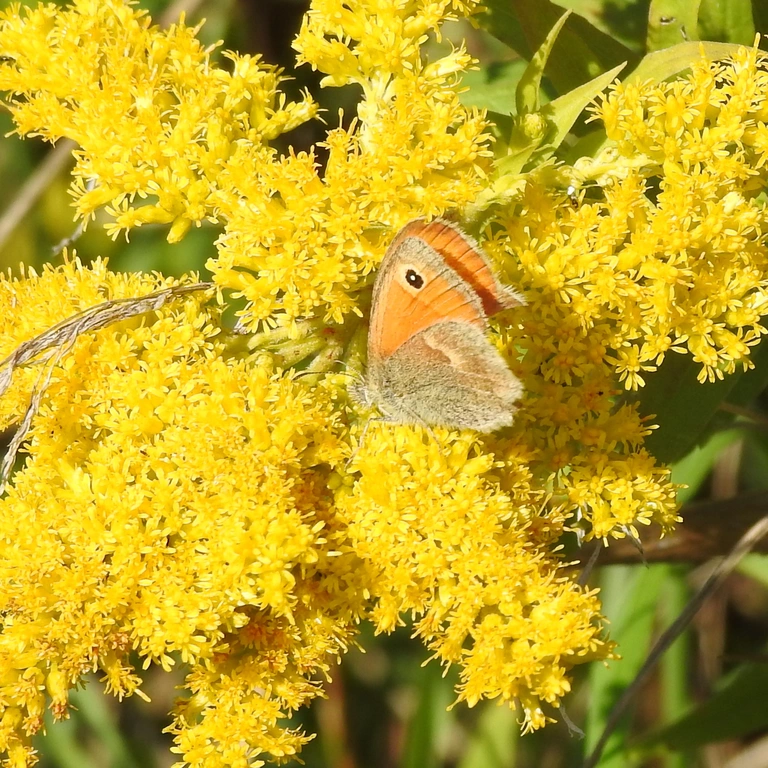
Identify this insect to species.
Coenonympha pamphilus
